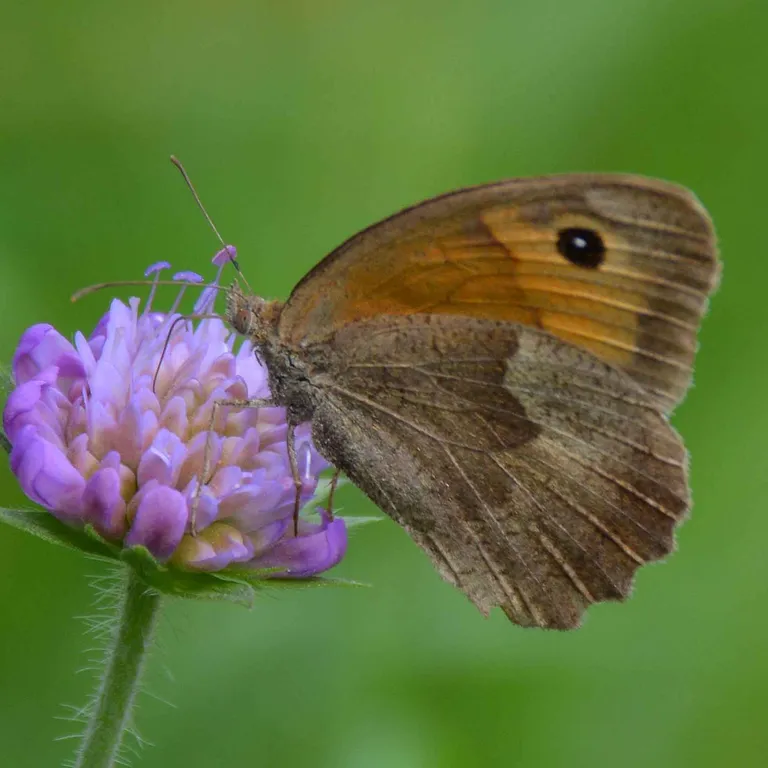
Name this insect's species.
Maniola jurtina
